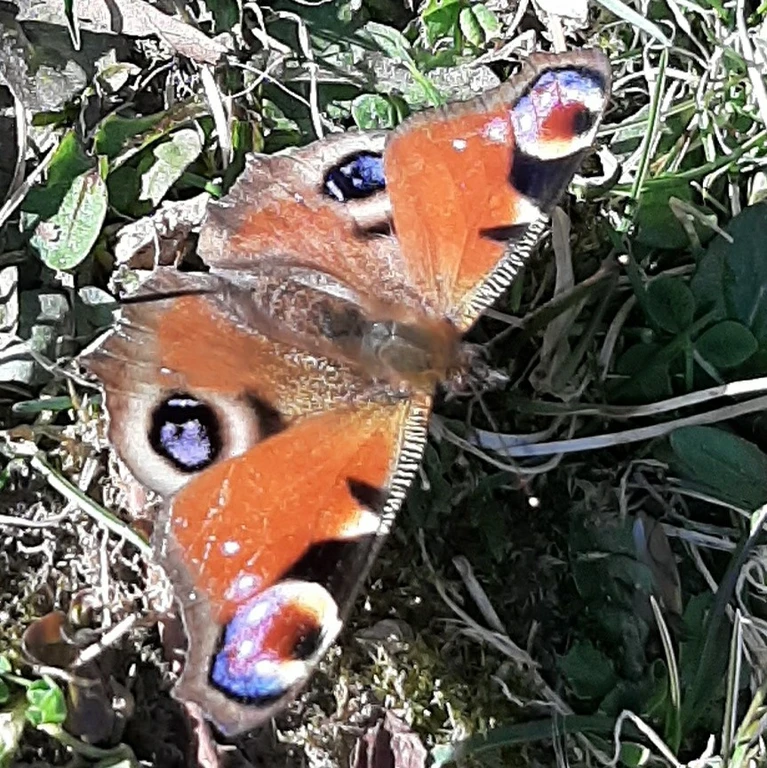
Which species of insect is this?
Aglais io
